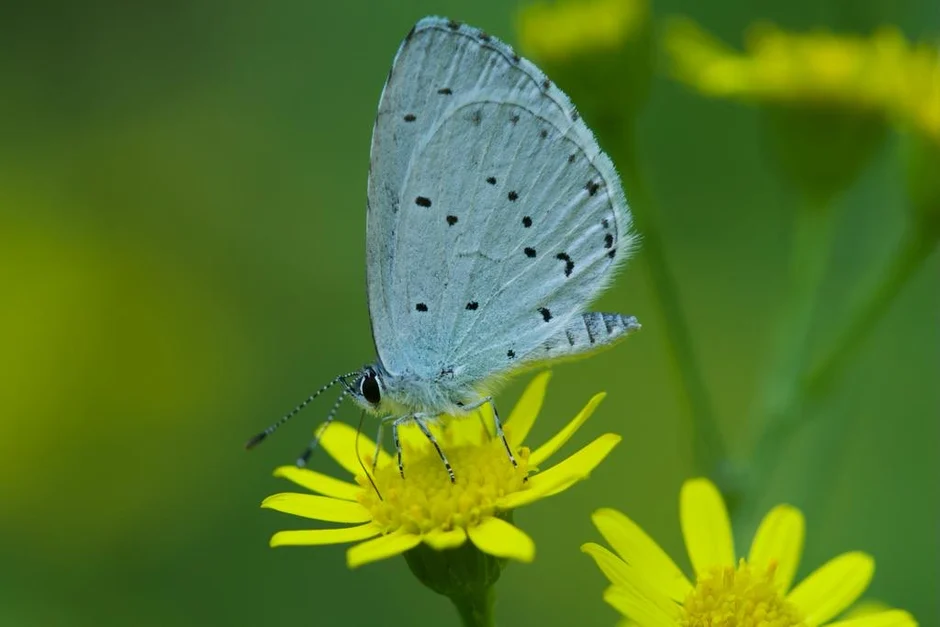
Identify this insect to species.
Celastrina argiolus
